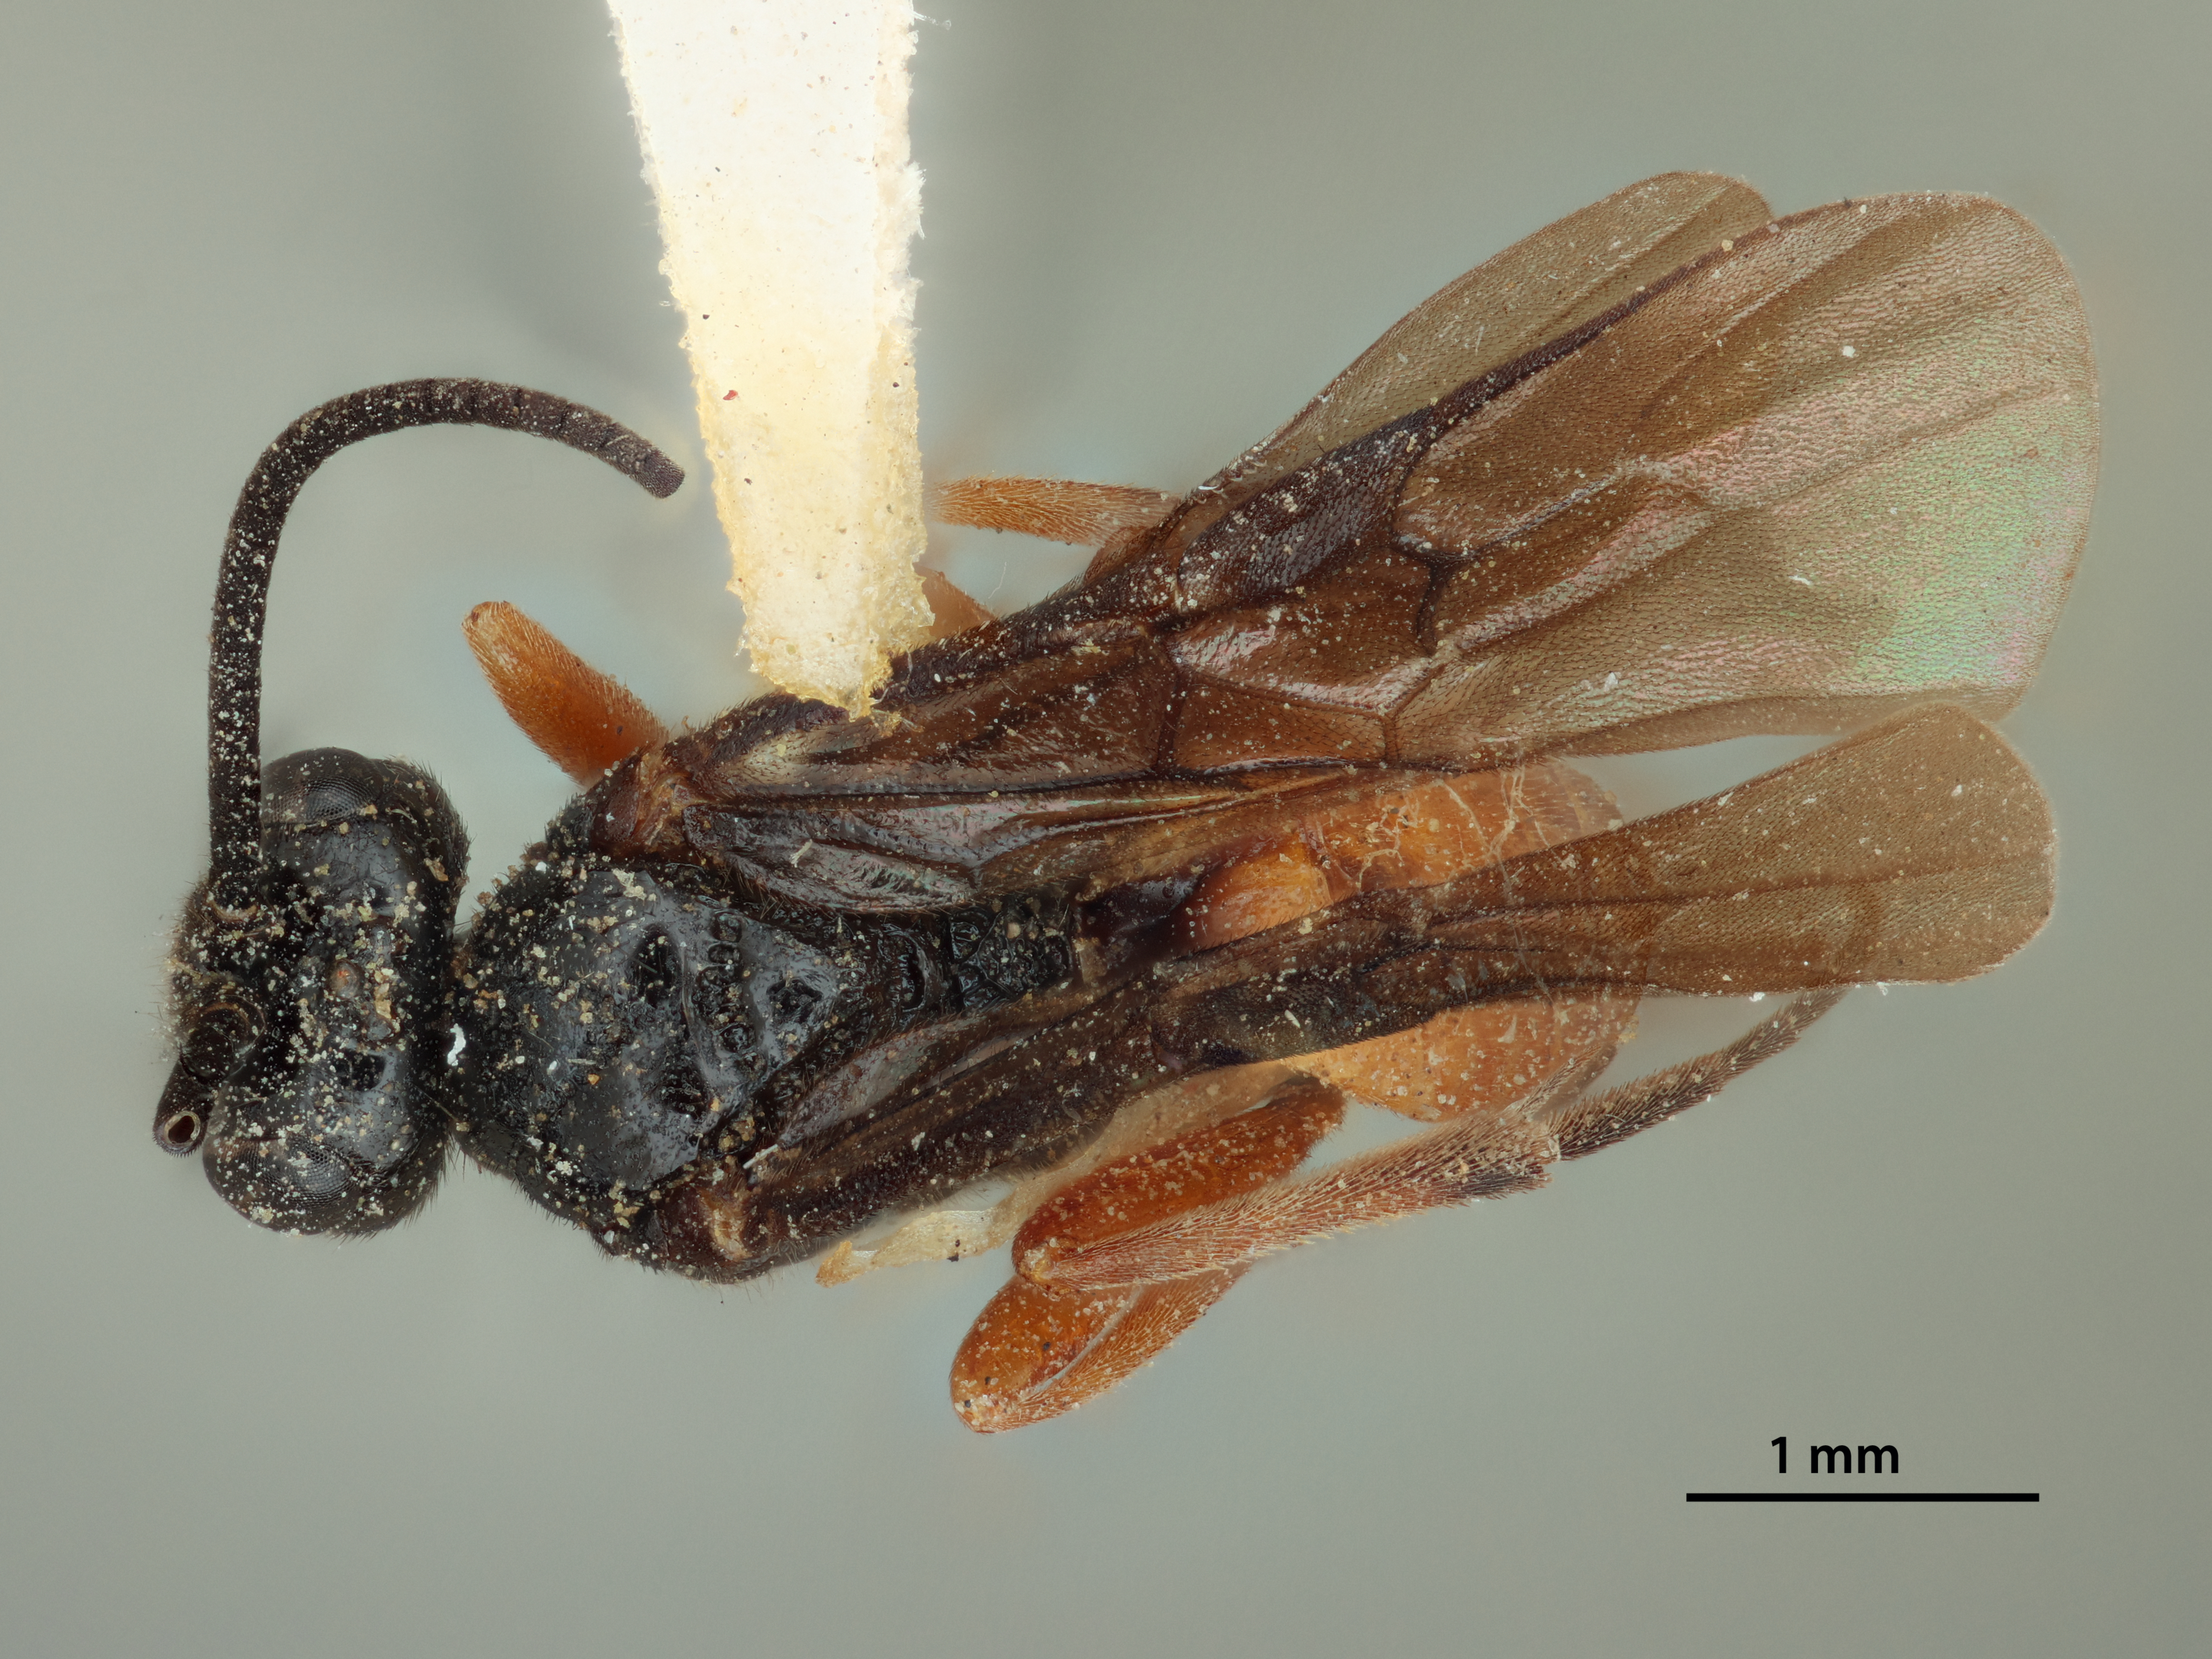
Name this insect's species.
Cardiochiles arugosus
